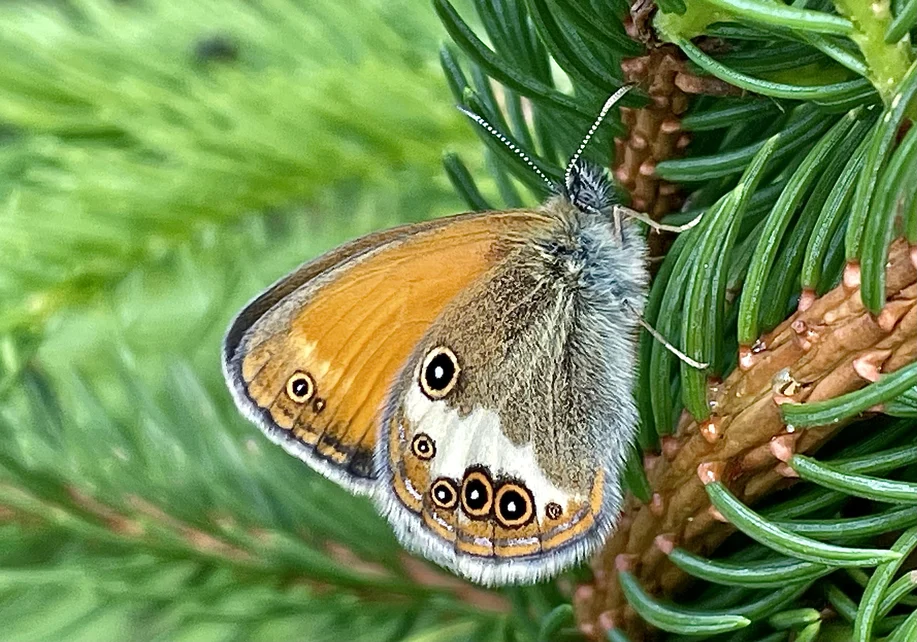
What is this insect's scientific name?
Coenonympha arcania
